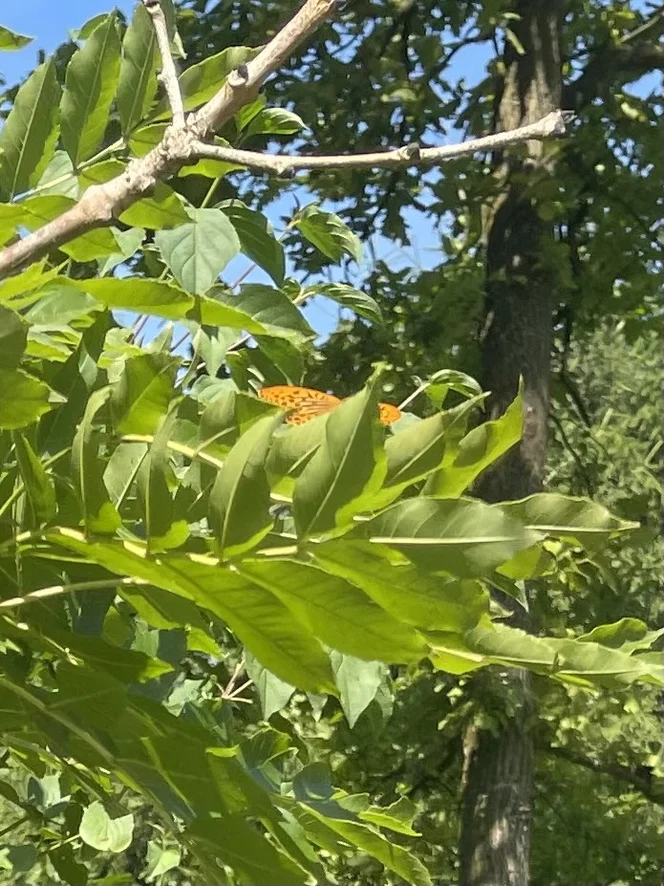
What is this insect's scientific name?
Argynnis paphia
